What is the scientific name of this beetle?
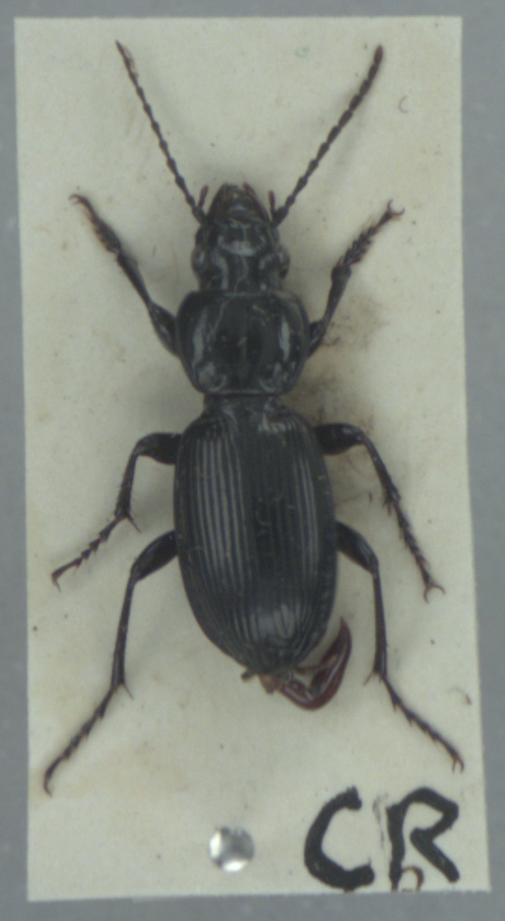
Pterostichus madidus
